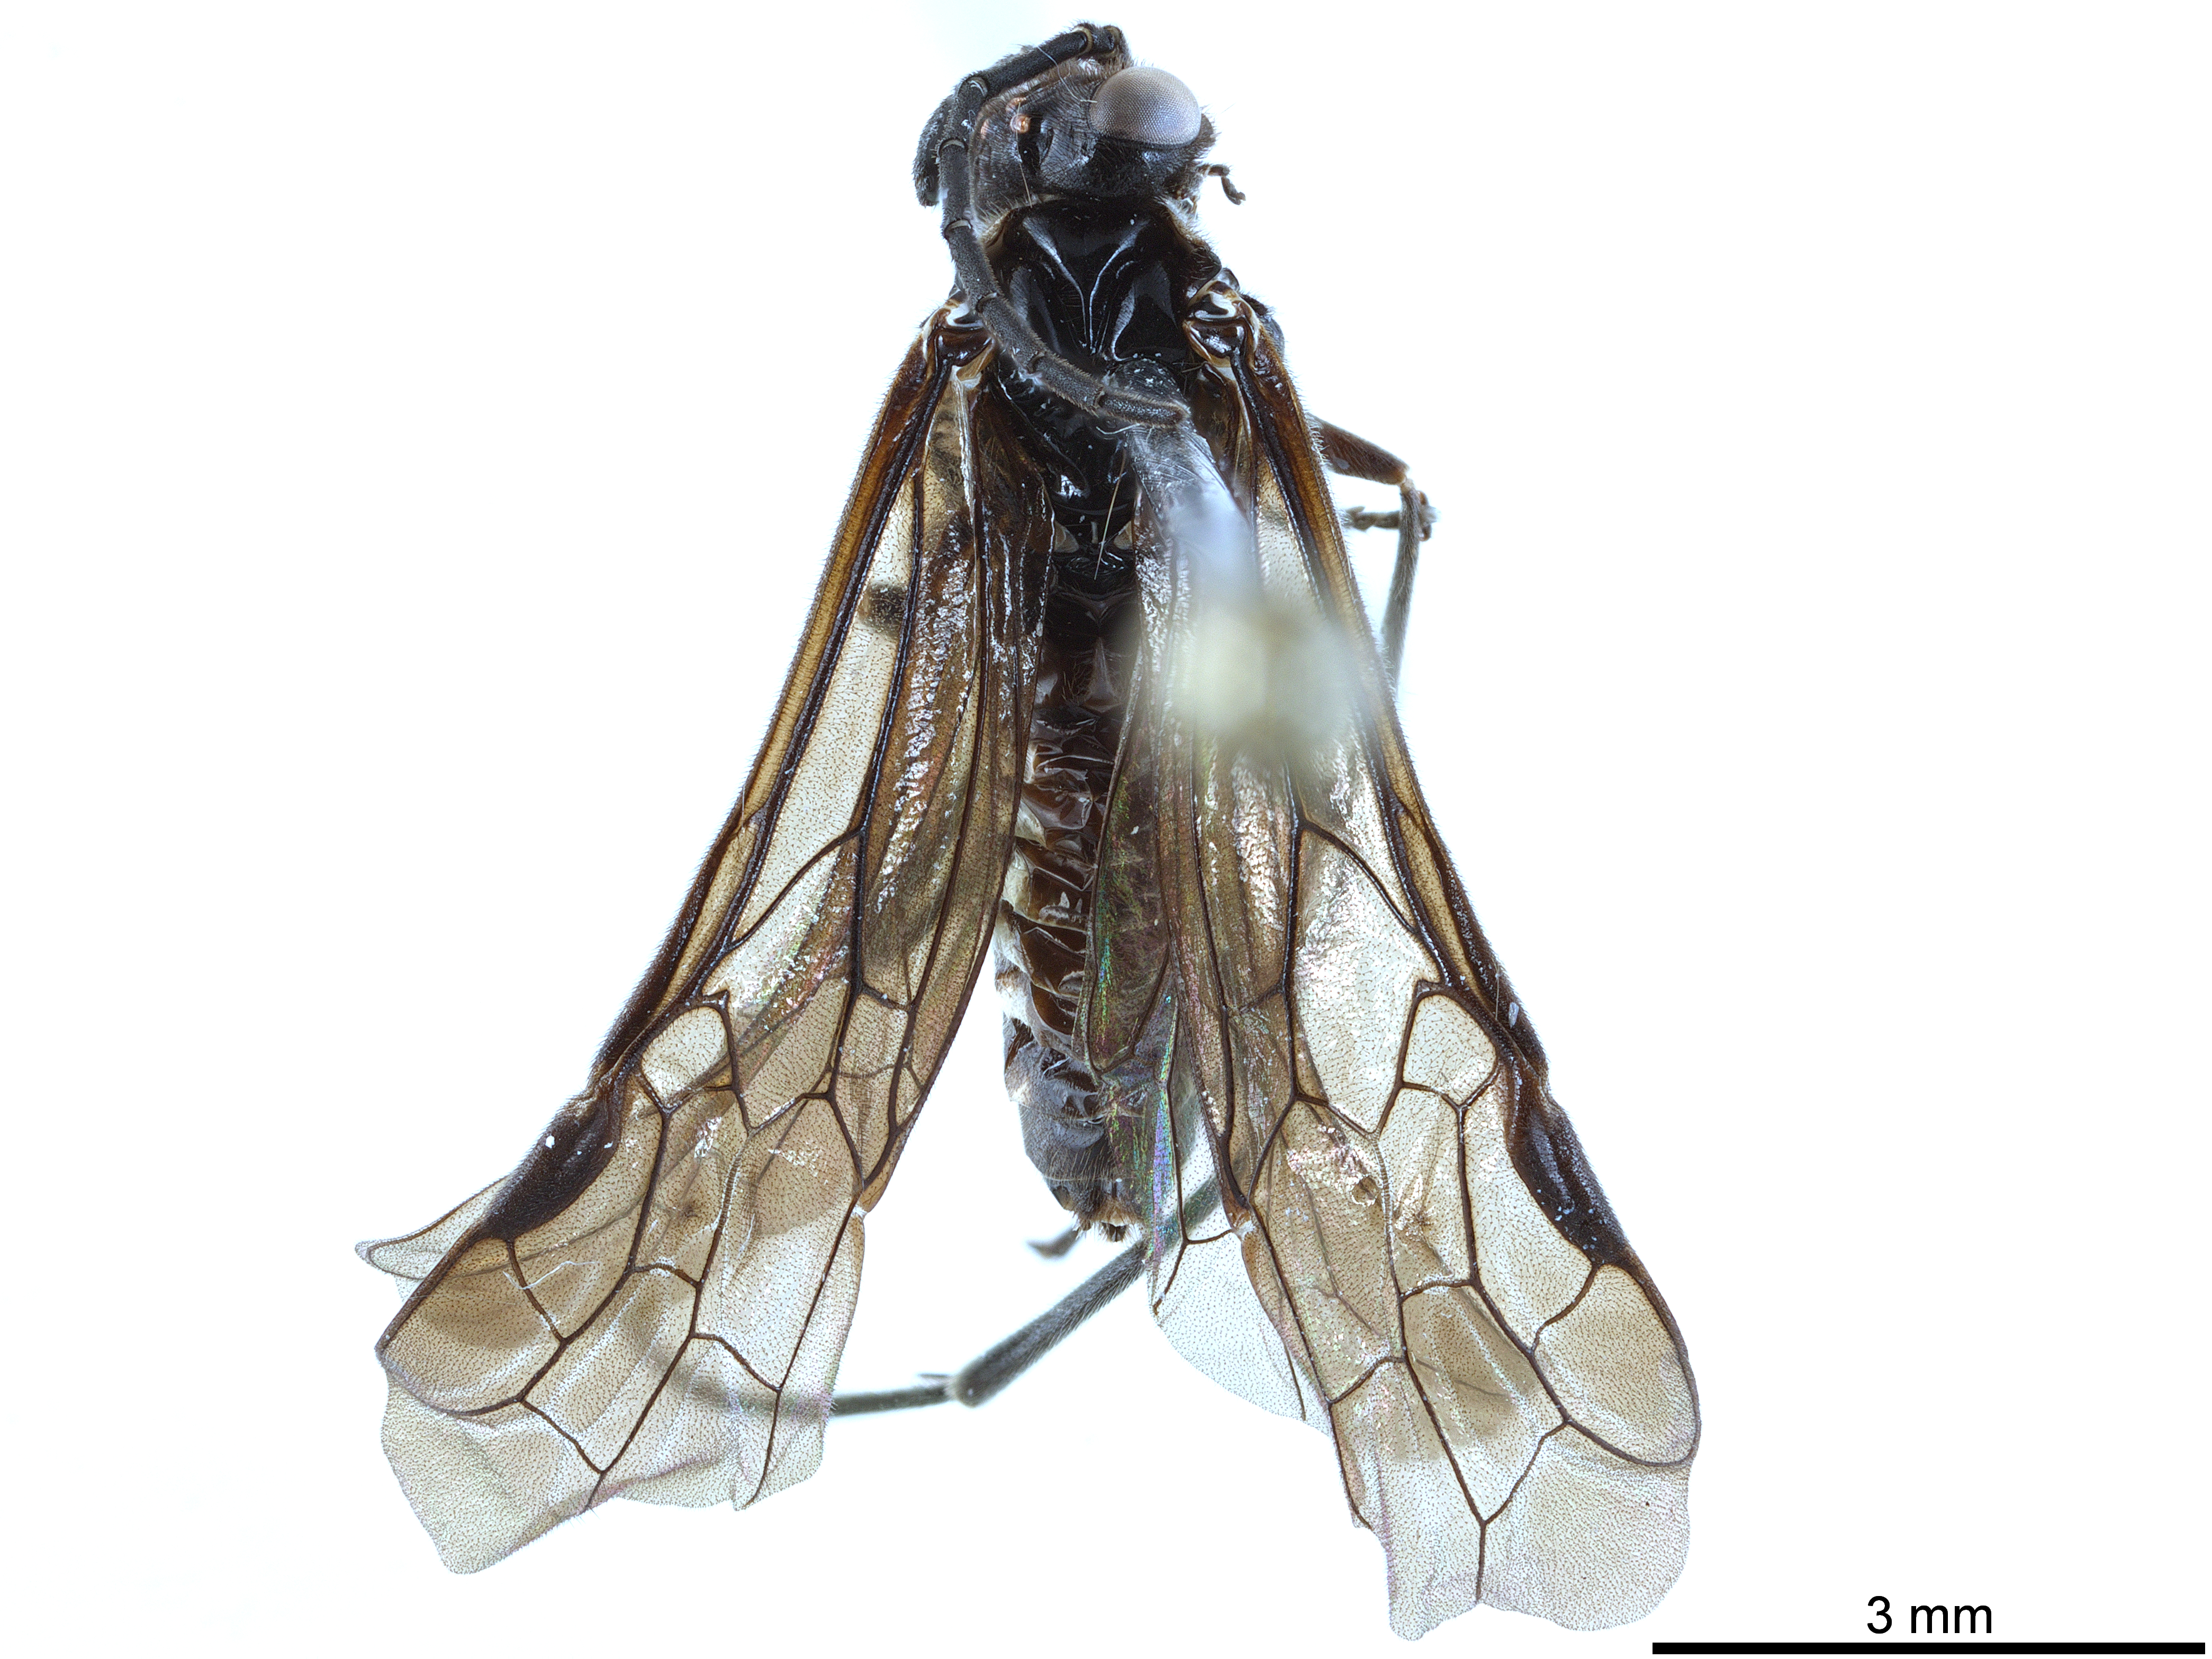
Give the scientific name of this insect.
Tioloma nigrita
